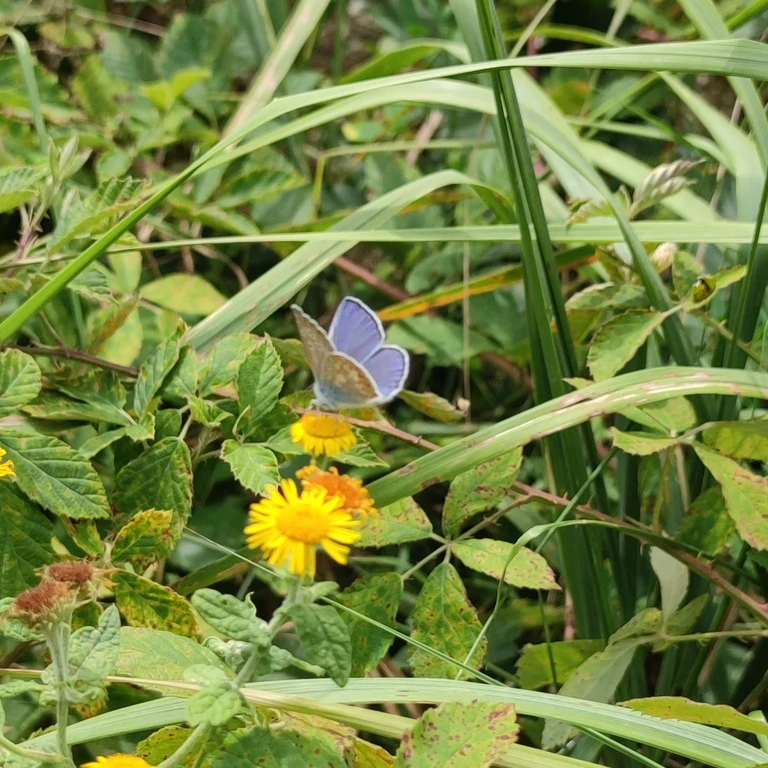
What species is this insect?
Polyommatus icarus
